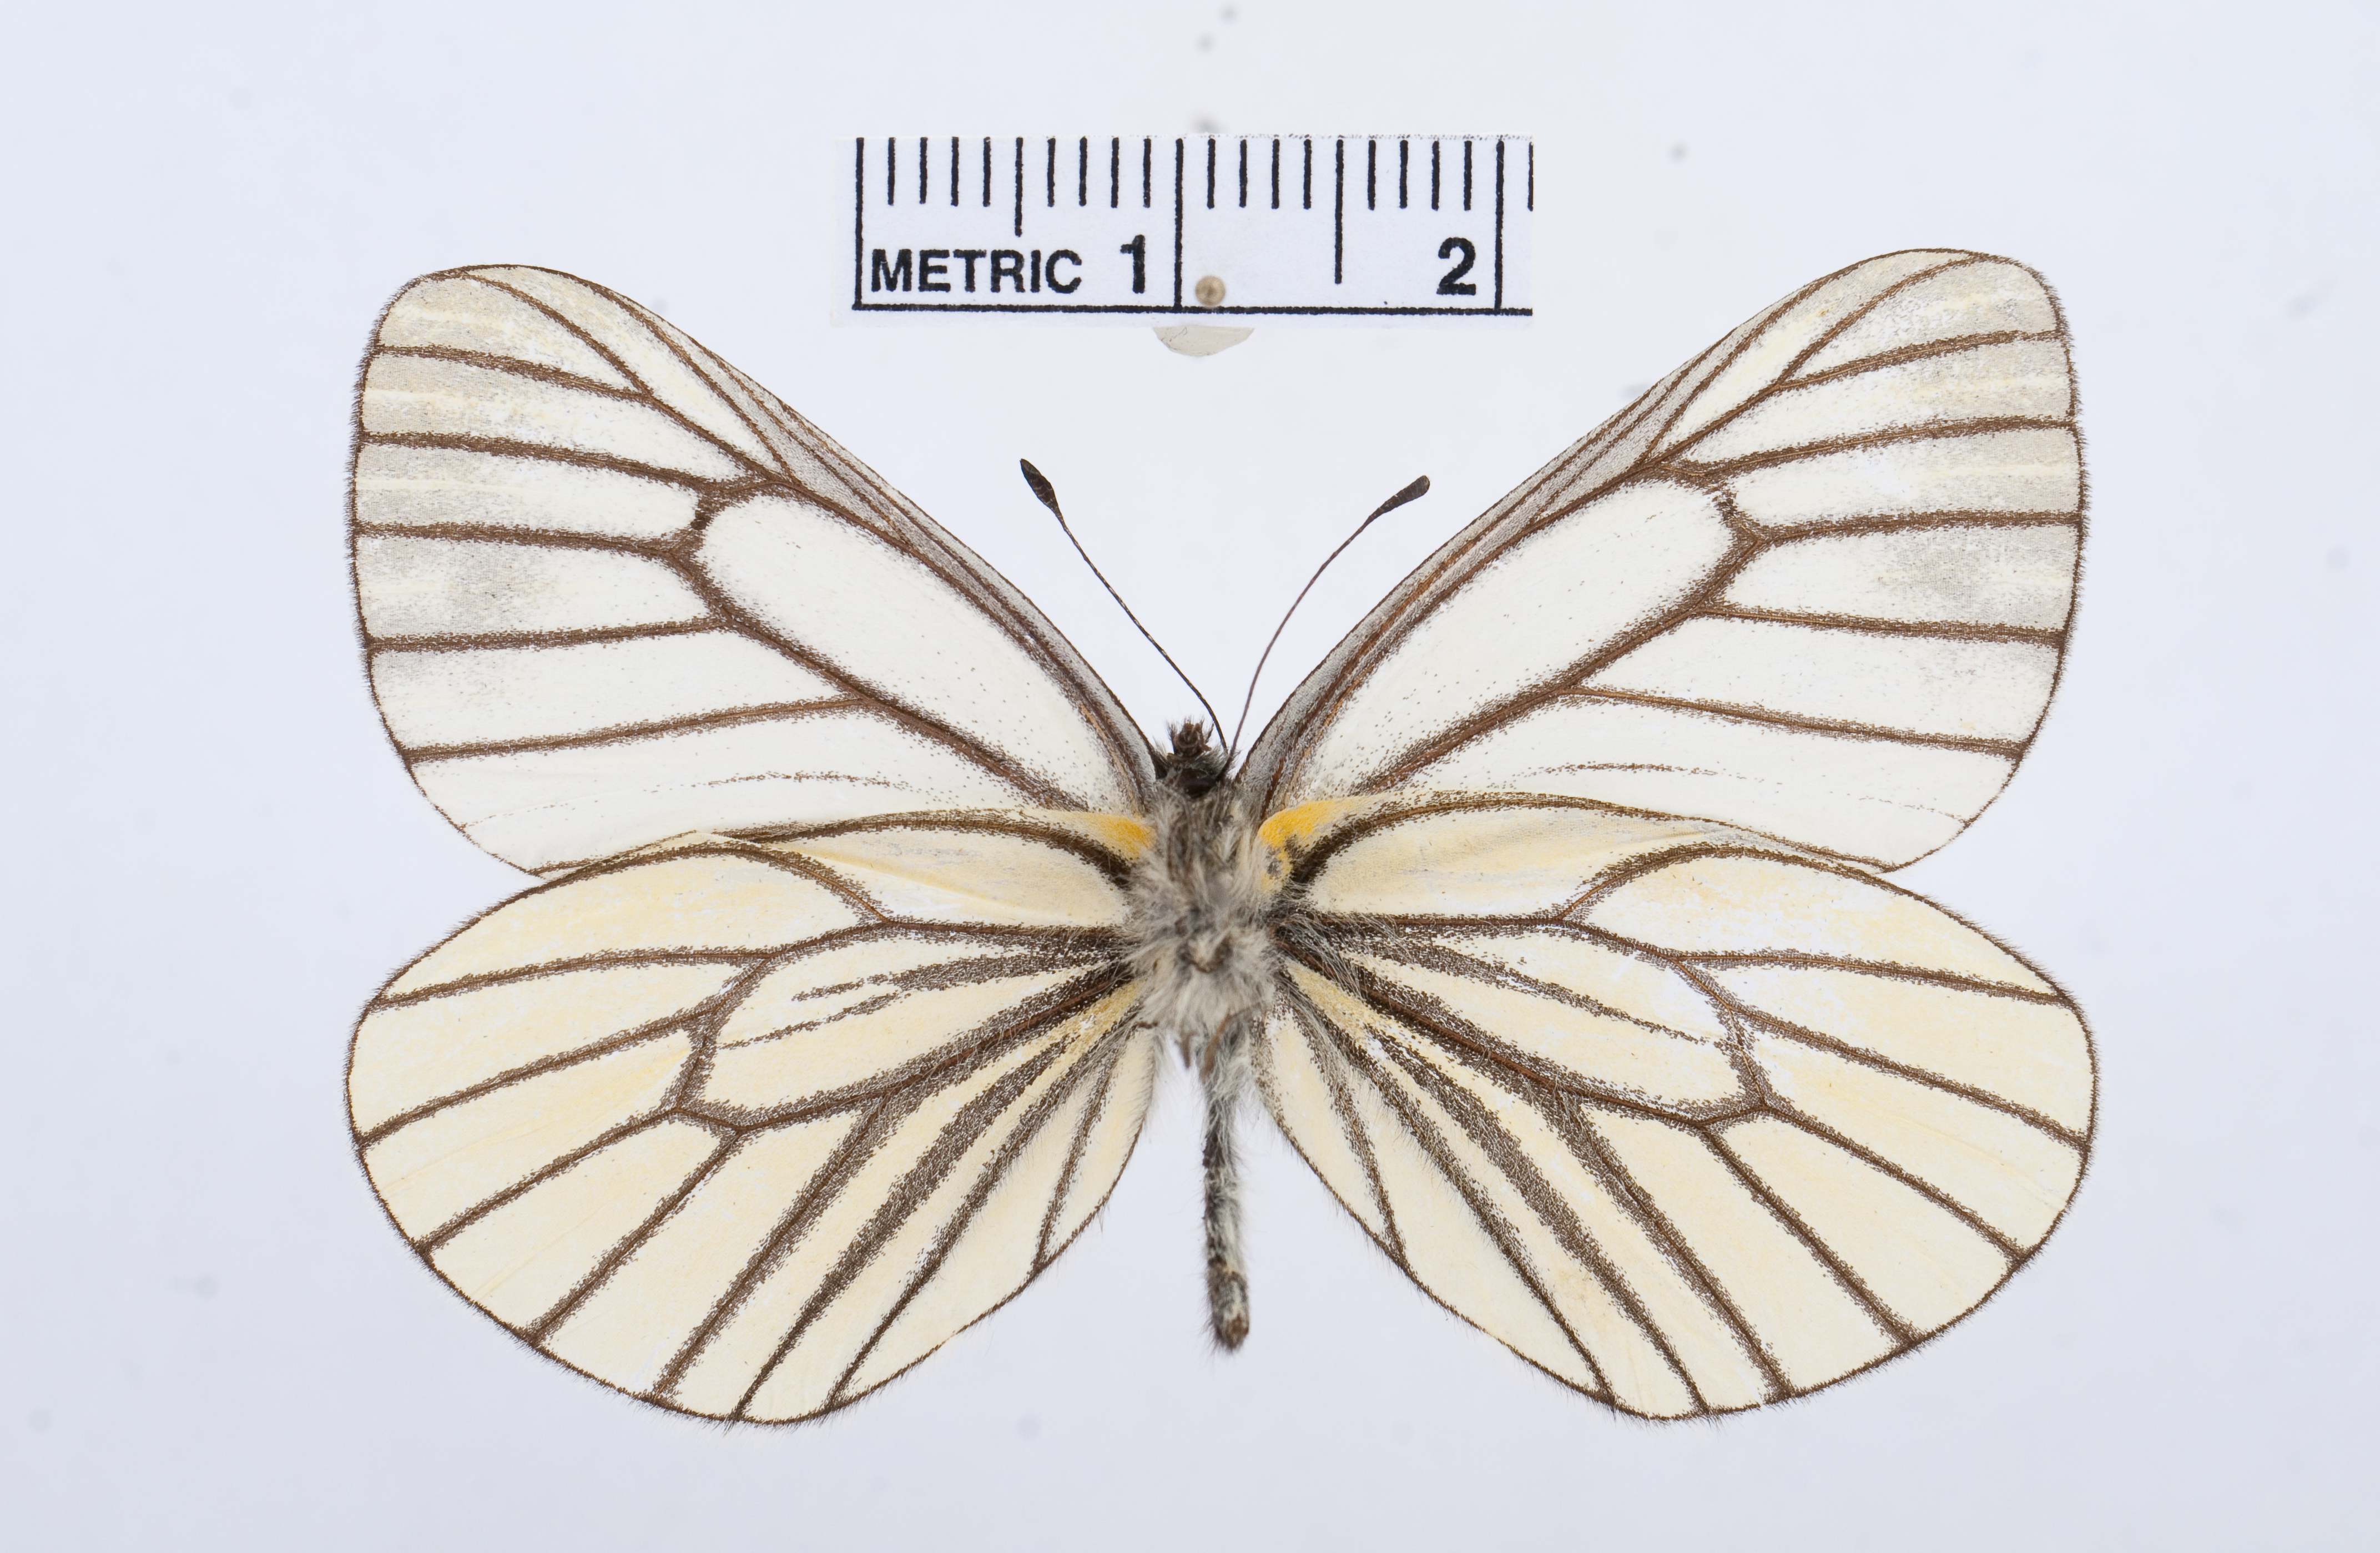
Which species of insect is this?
Pieris davidis
